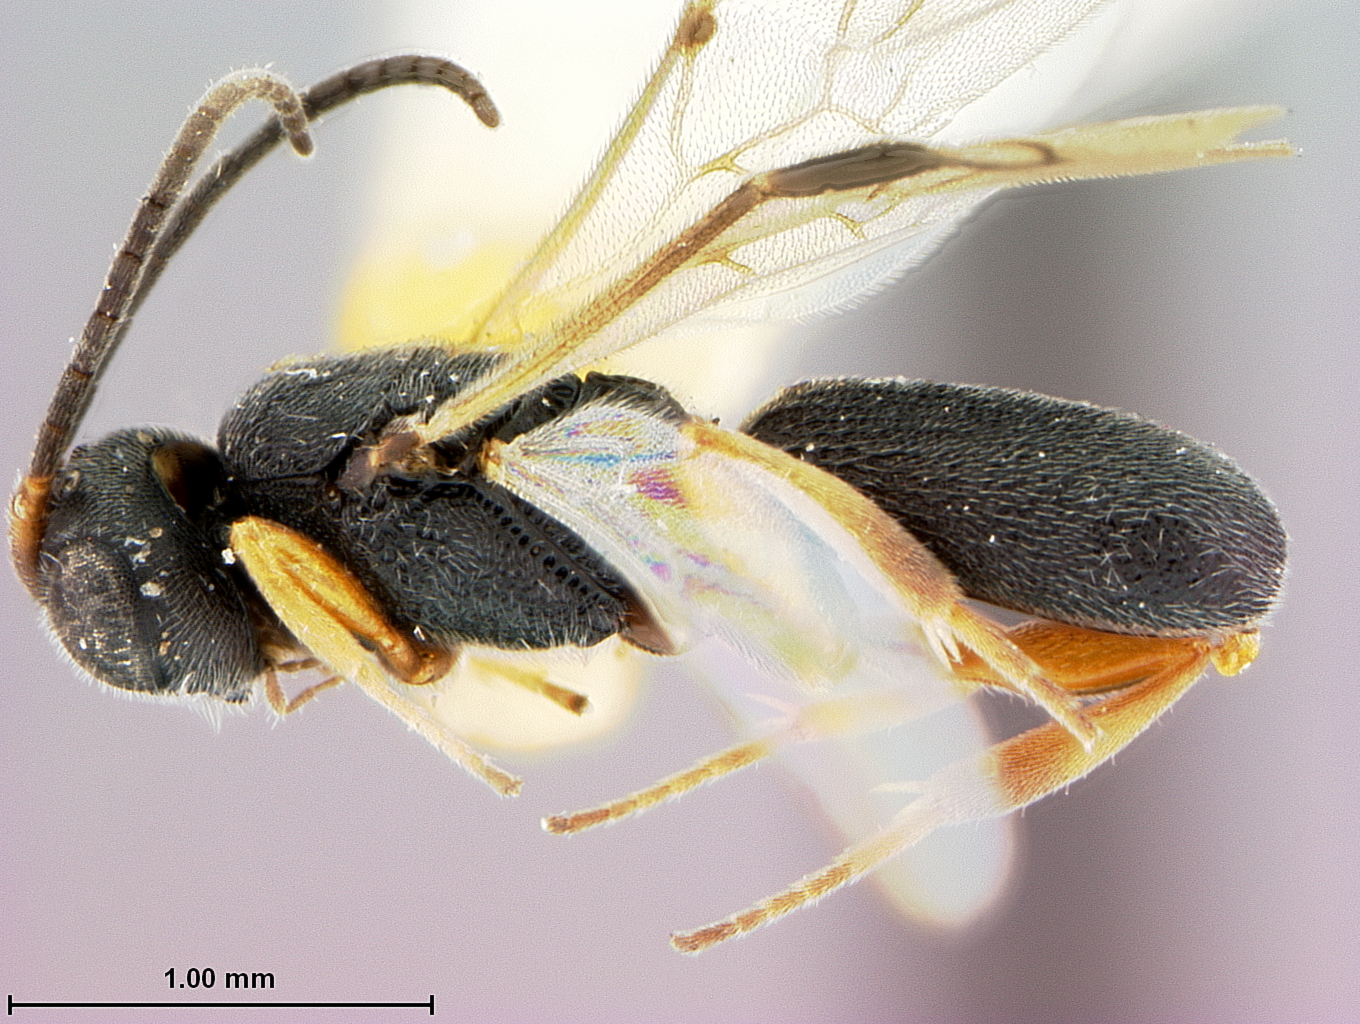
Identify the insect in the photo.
Chelonus rubiginis
